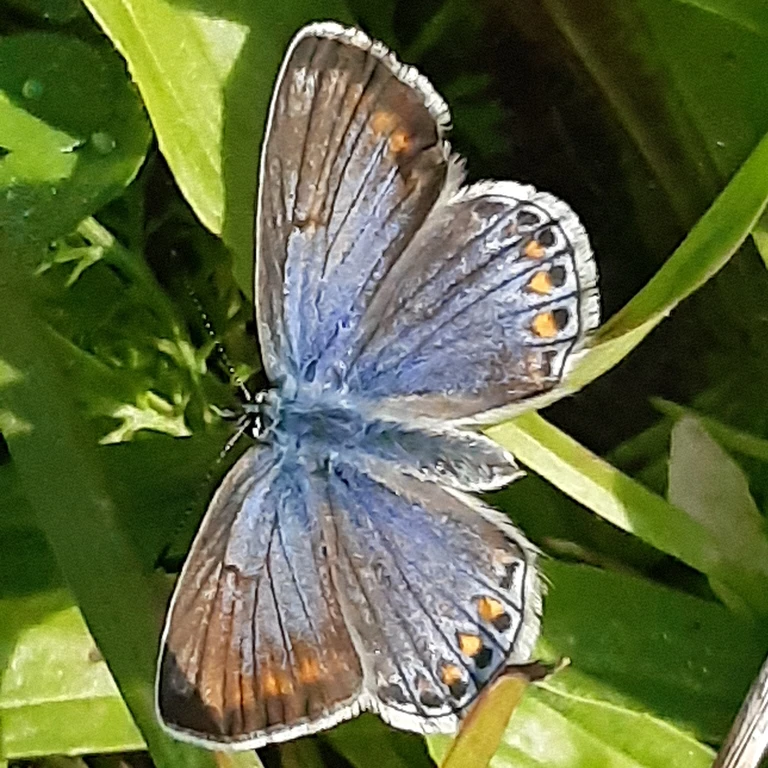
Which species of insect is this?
Polyommatus icarus
